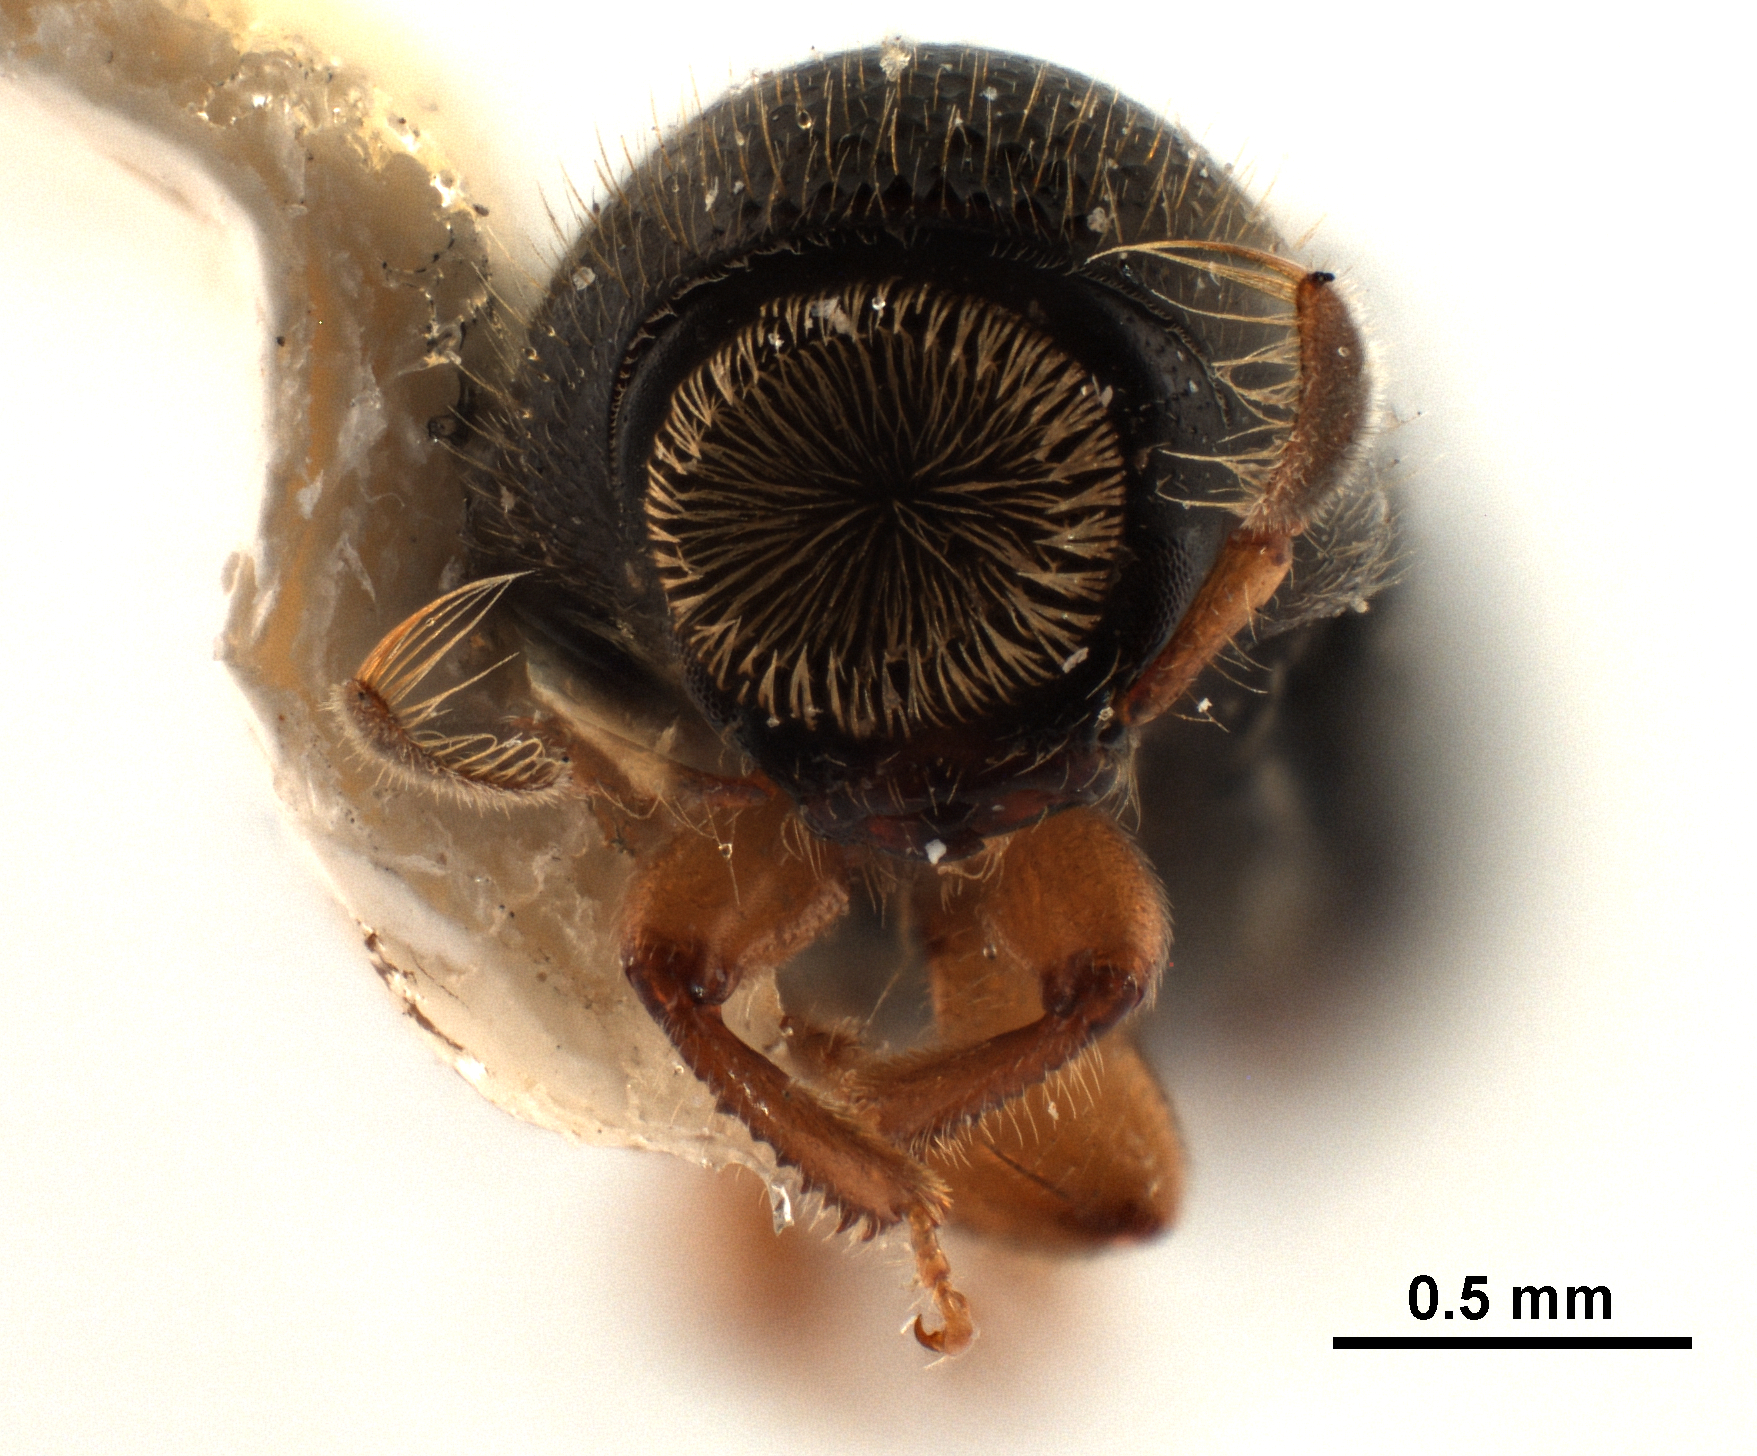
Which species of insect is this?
Corthyloxiphus obesus
